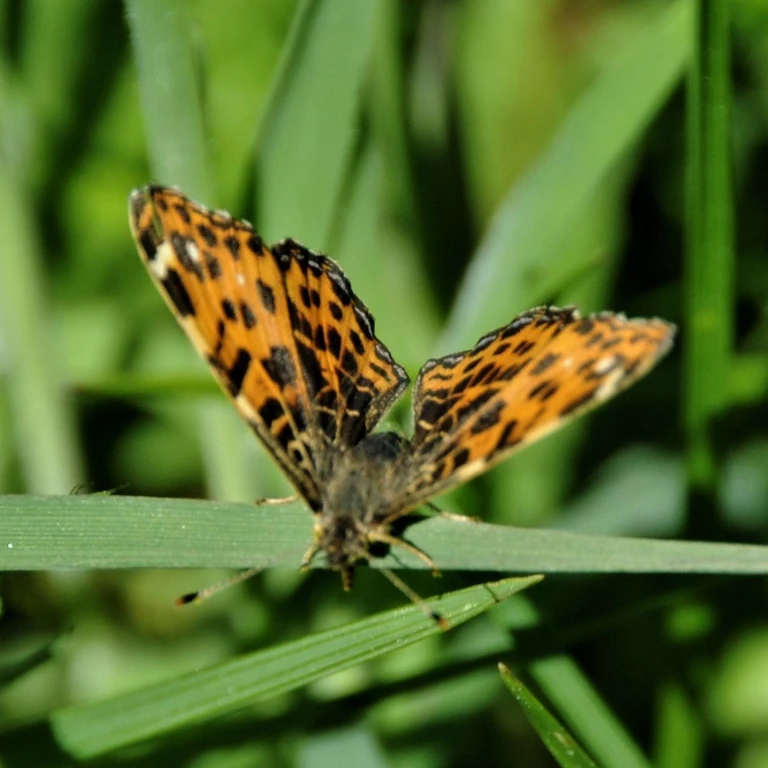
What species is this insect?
Araschnia levana
